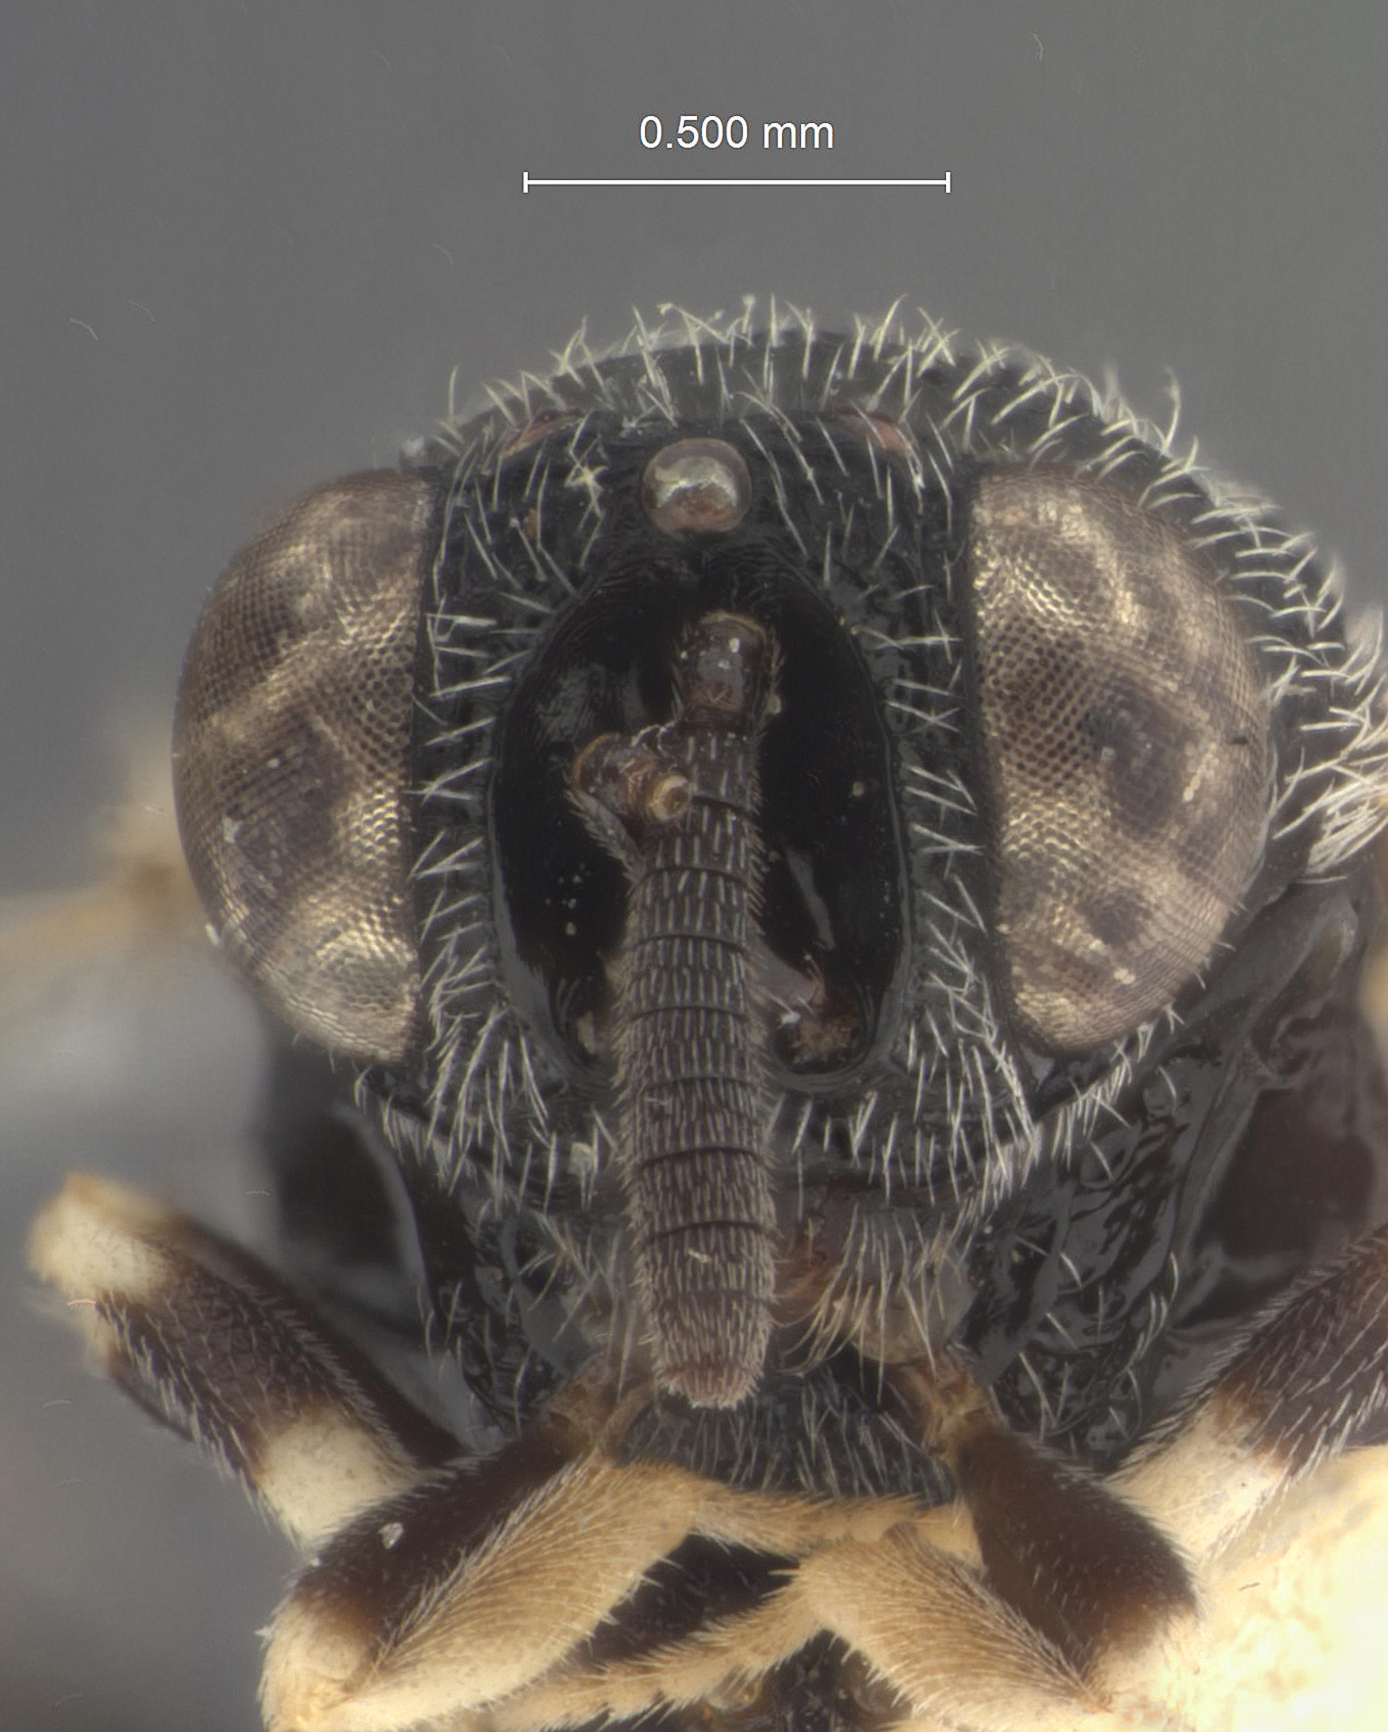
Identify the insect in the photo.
Brachymeria flegiae
